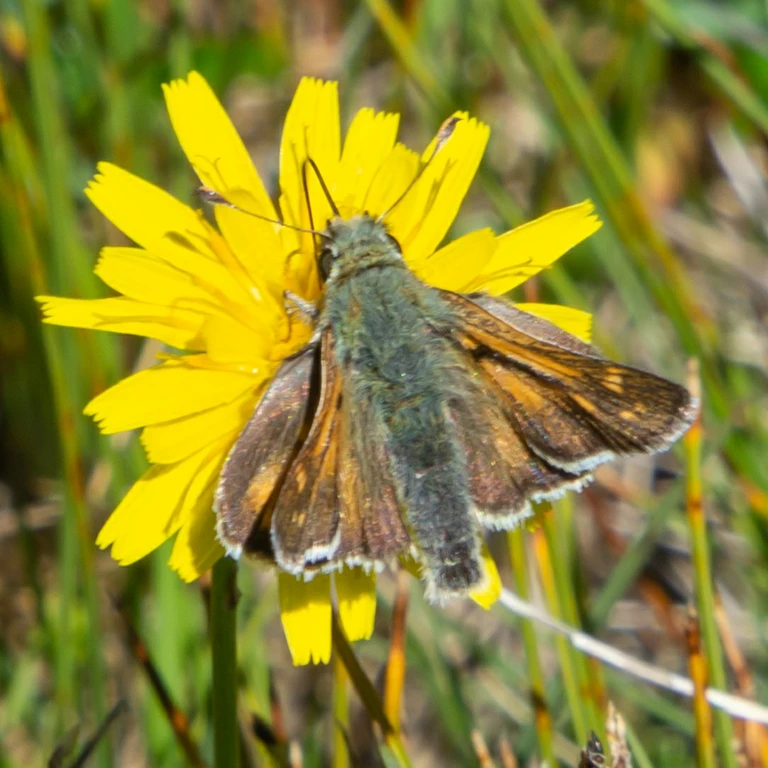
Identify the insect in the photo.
Hesperia comma
